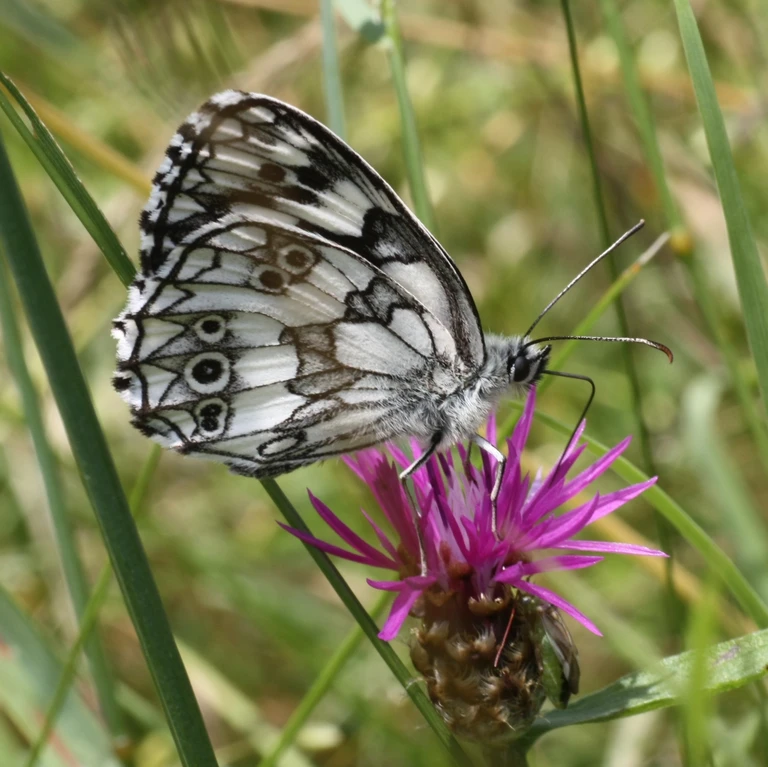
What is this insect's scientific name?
Melanargia galathea
